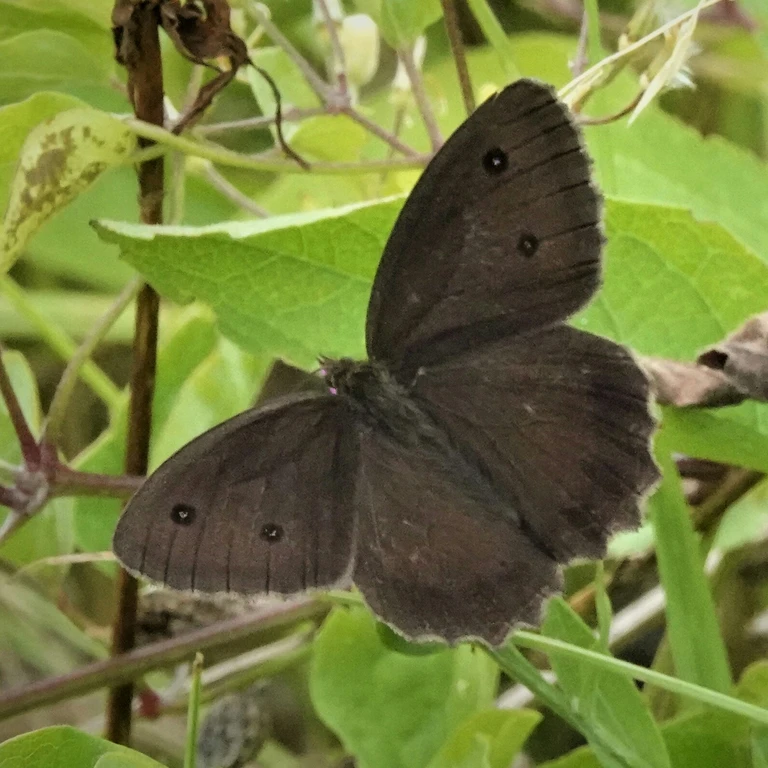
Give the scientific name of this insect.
Minois dryas
